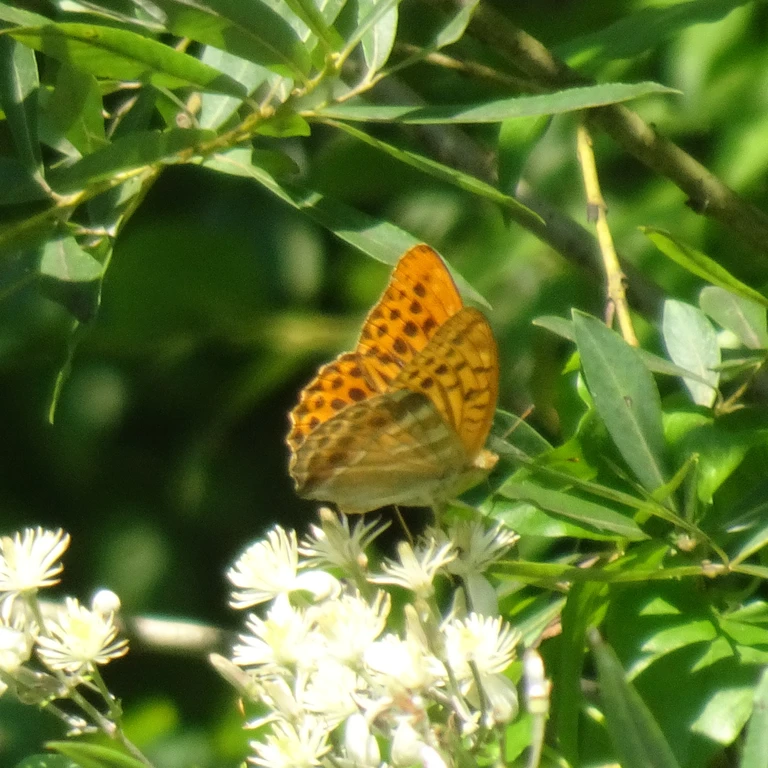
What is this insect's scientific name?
Argynnis paphia
